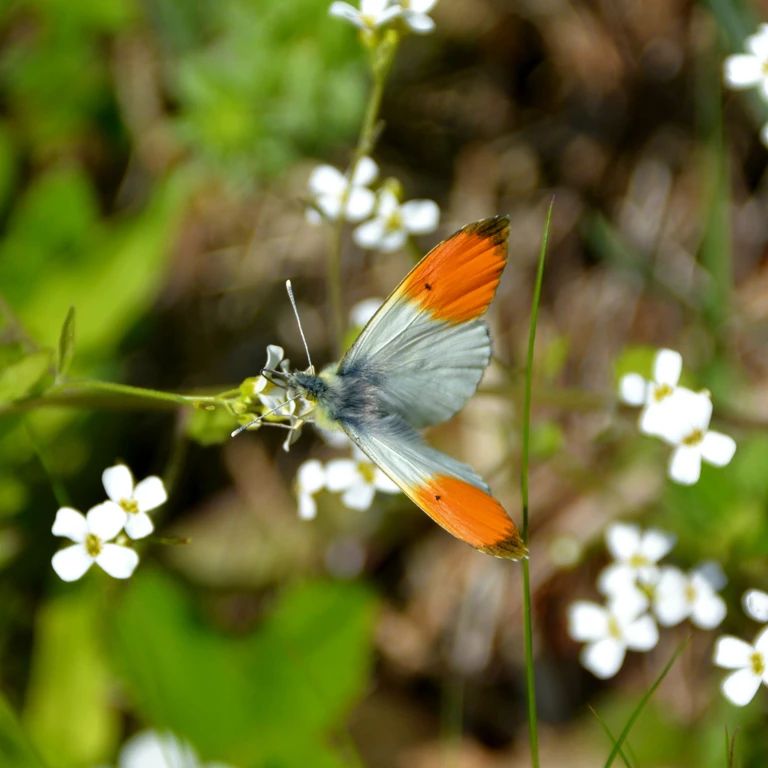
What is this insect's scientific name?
Anthocharis cardamines
